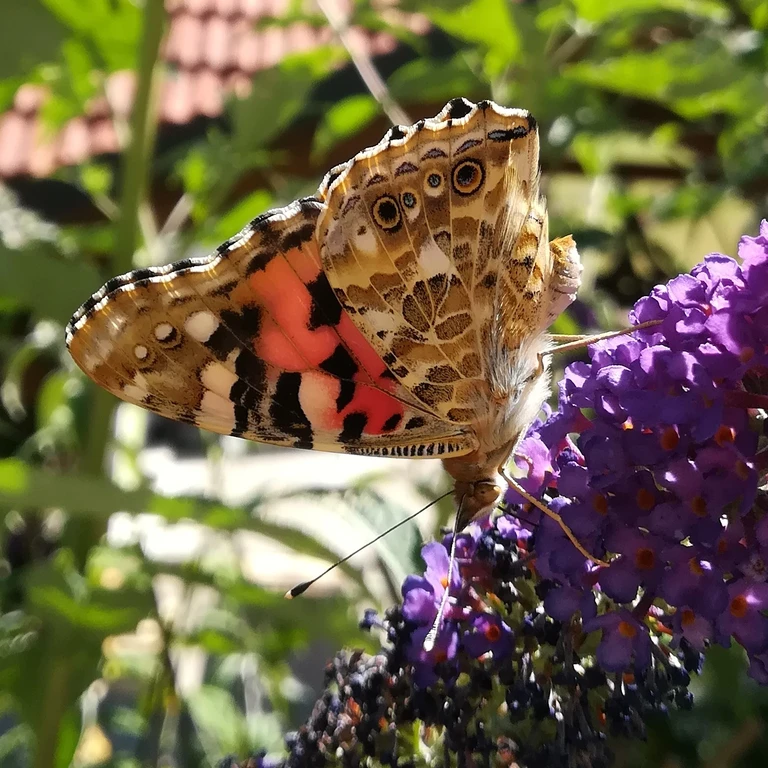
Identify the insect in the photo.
Vanessa cardui
